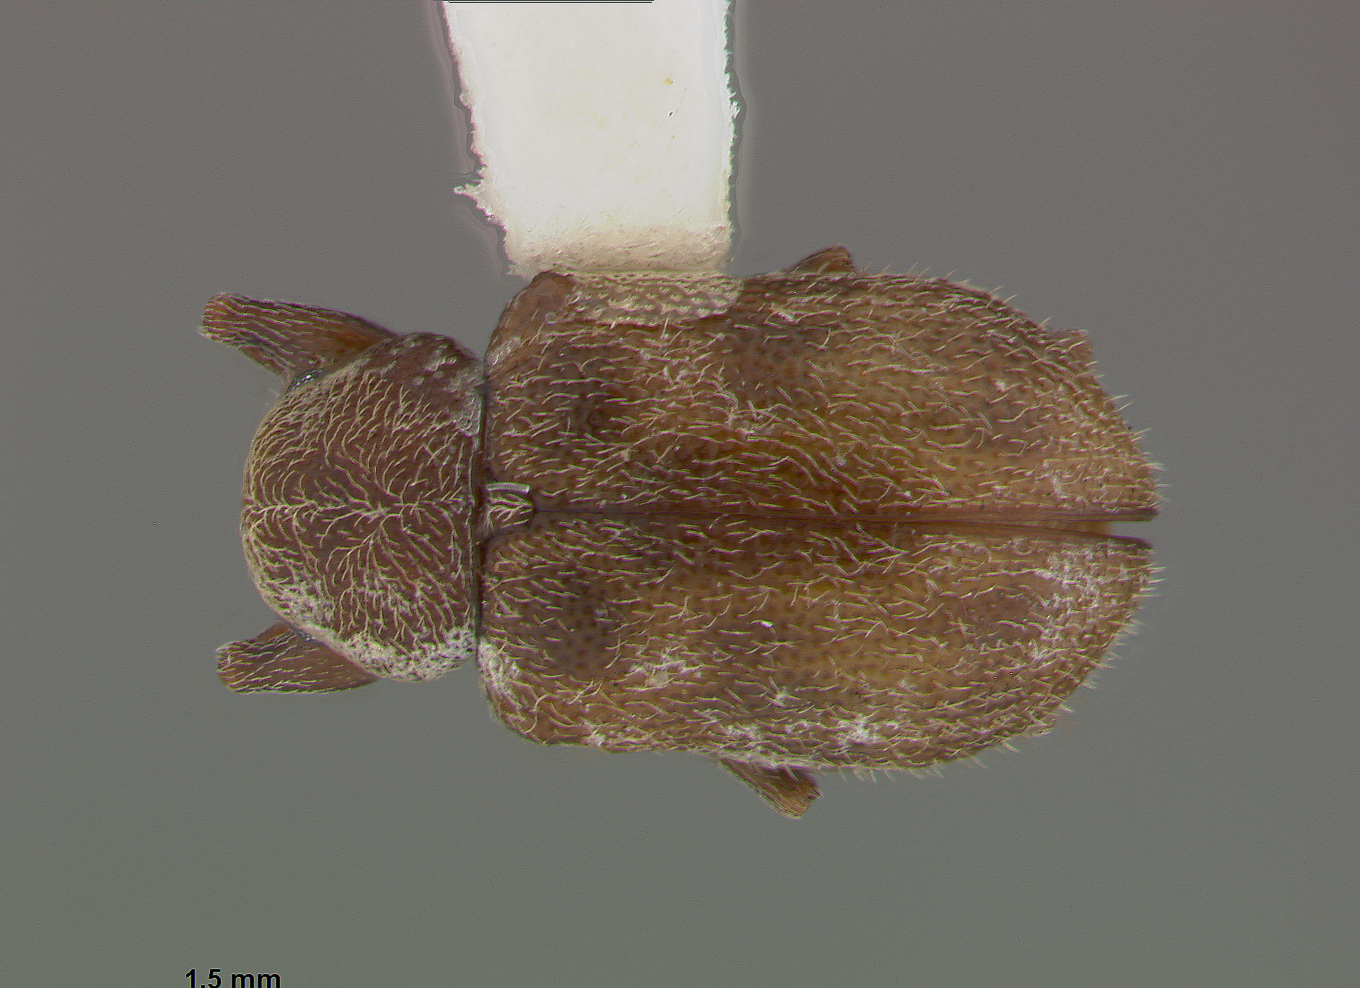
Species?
Xanthonia decemnotata
